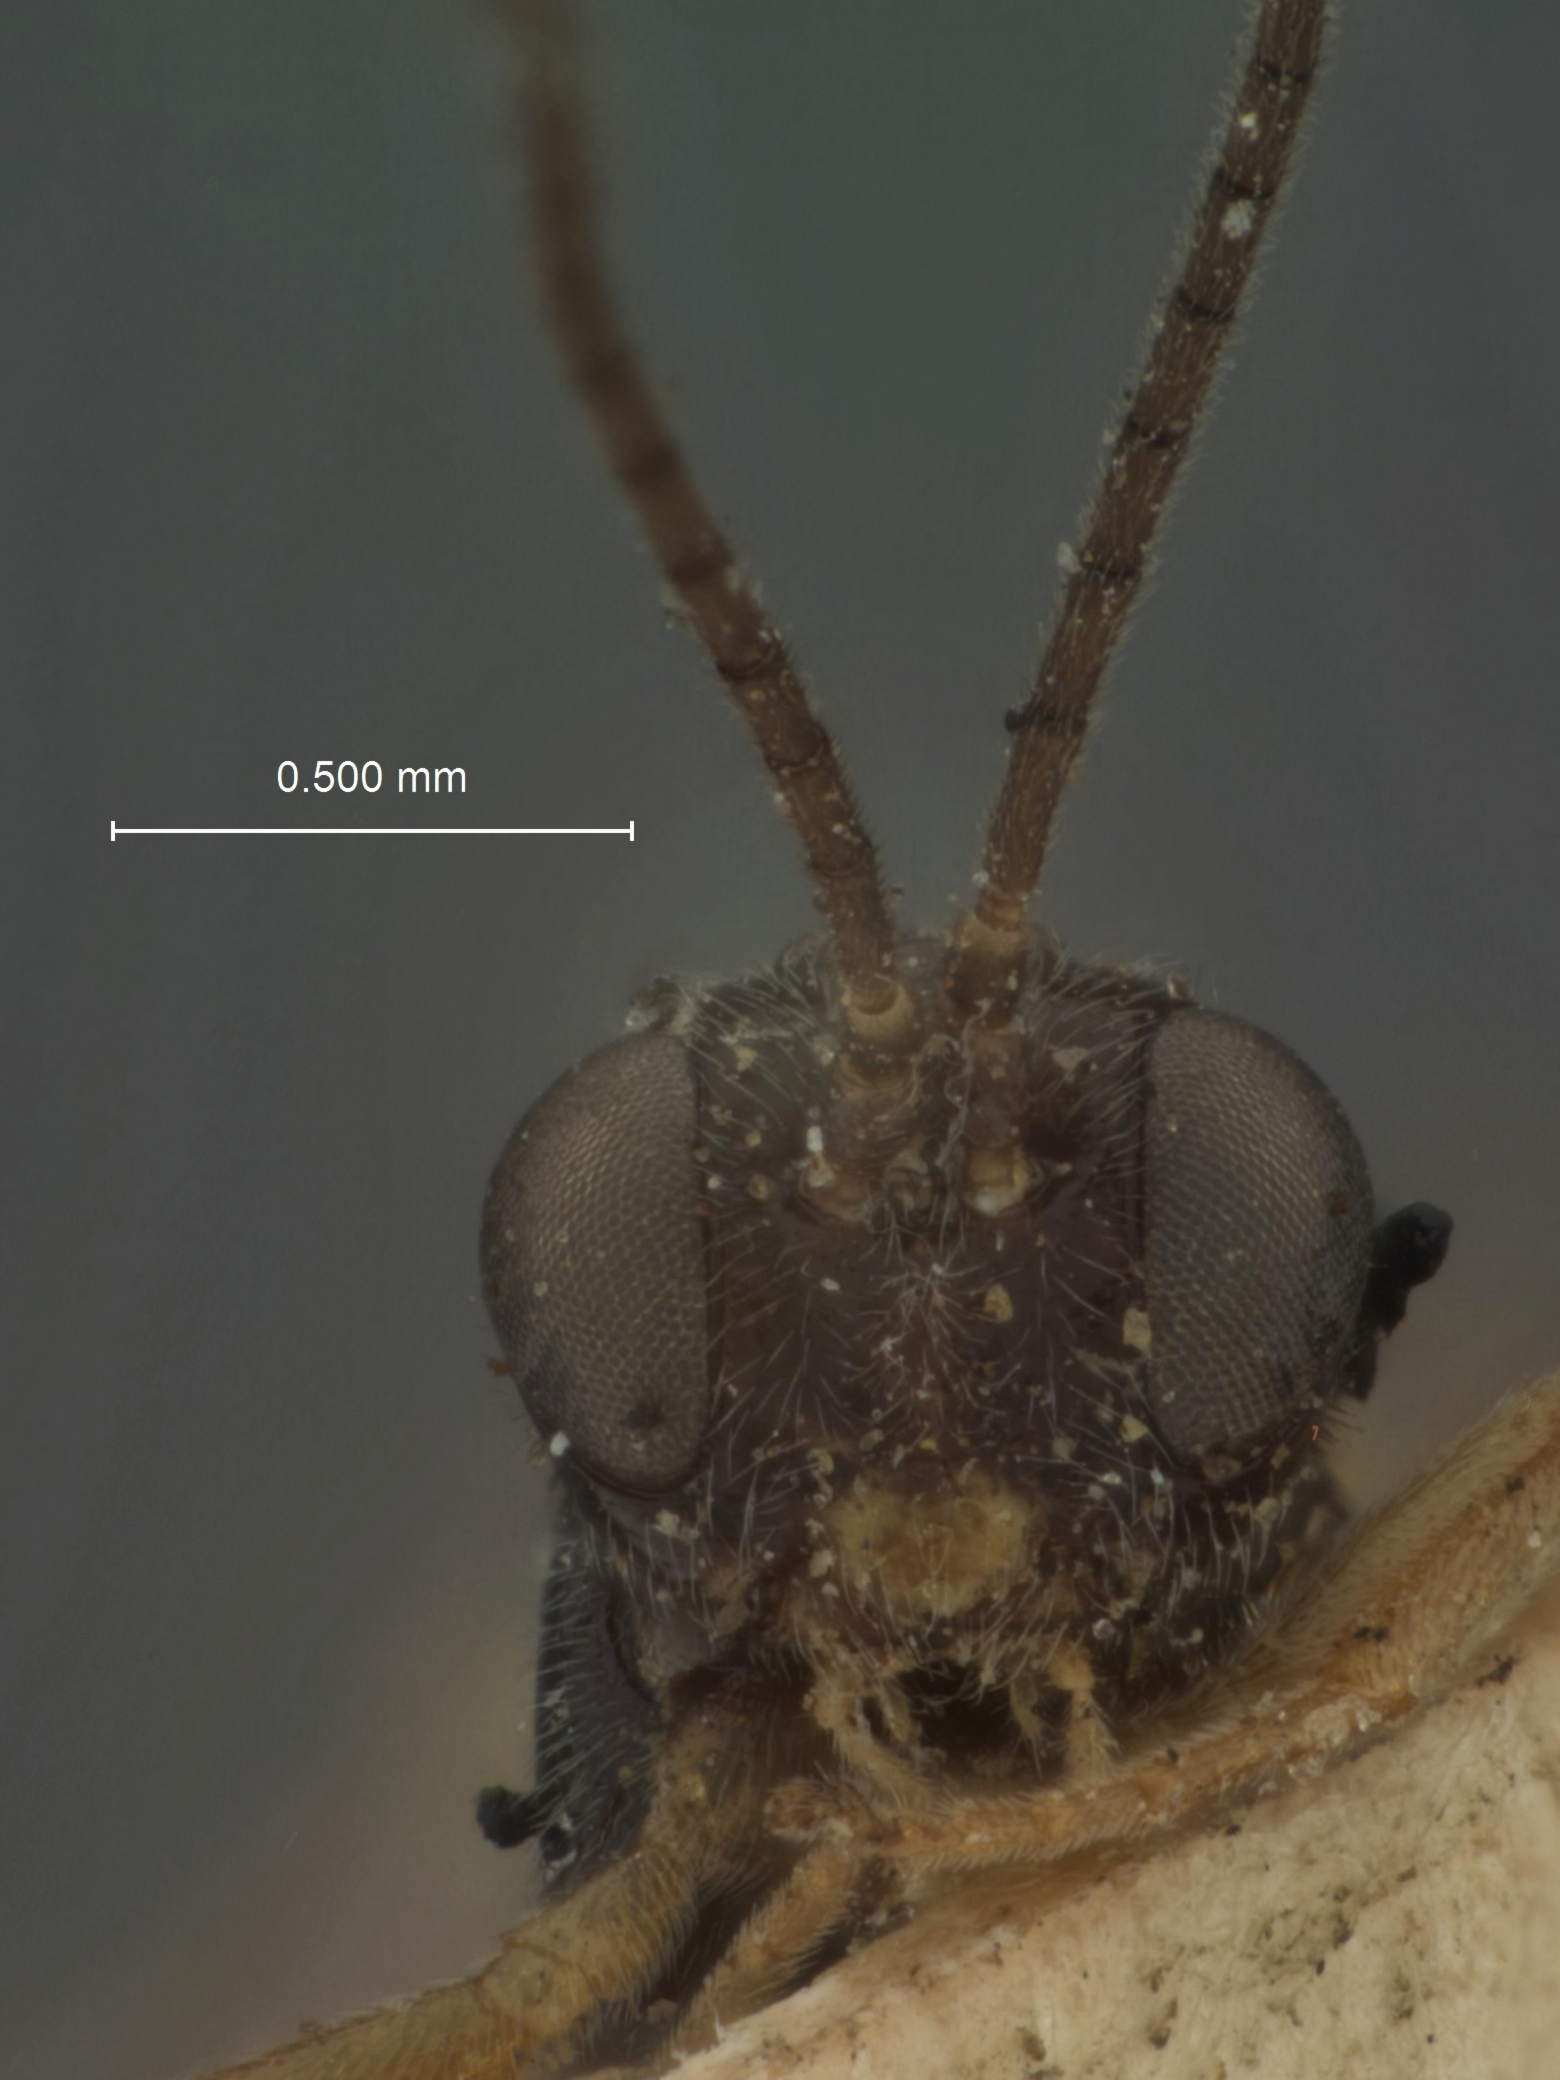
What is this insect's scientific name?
Orthopelma californicum
